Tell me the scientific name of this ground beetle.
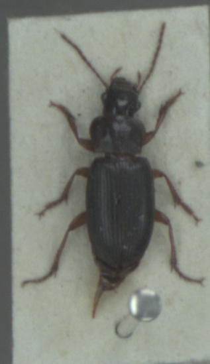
Ophonus rufibarbis
